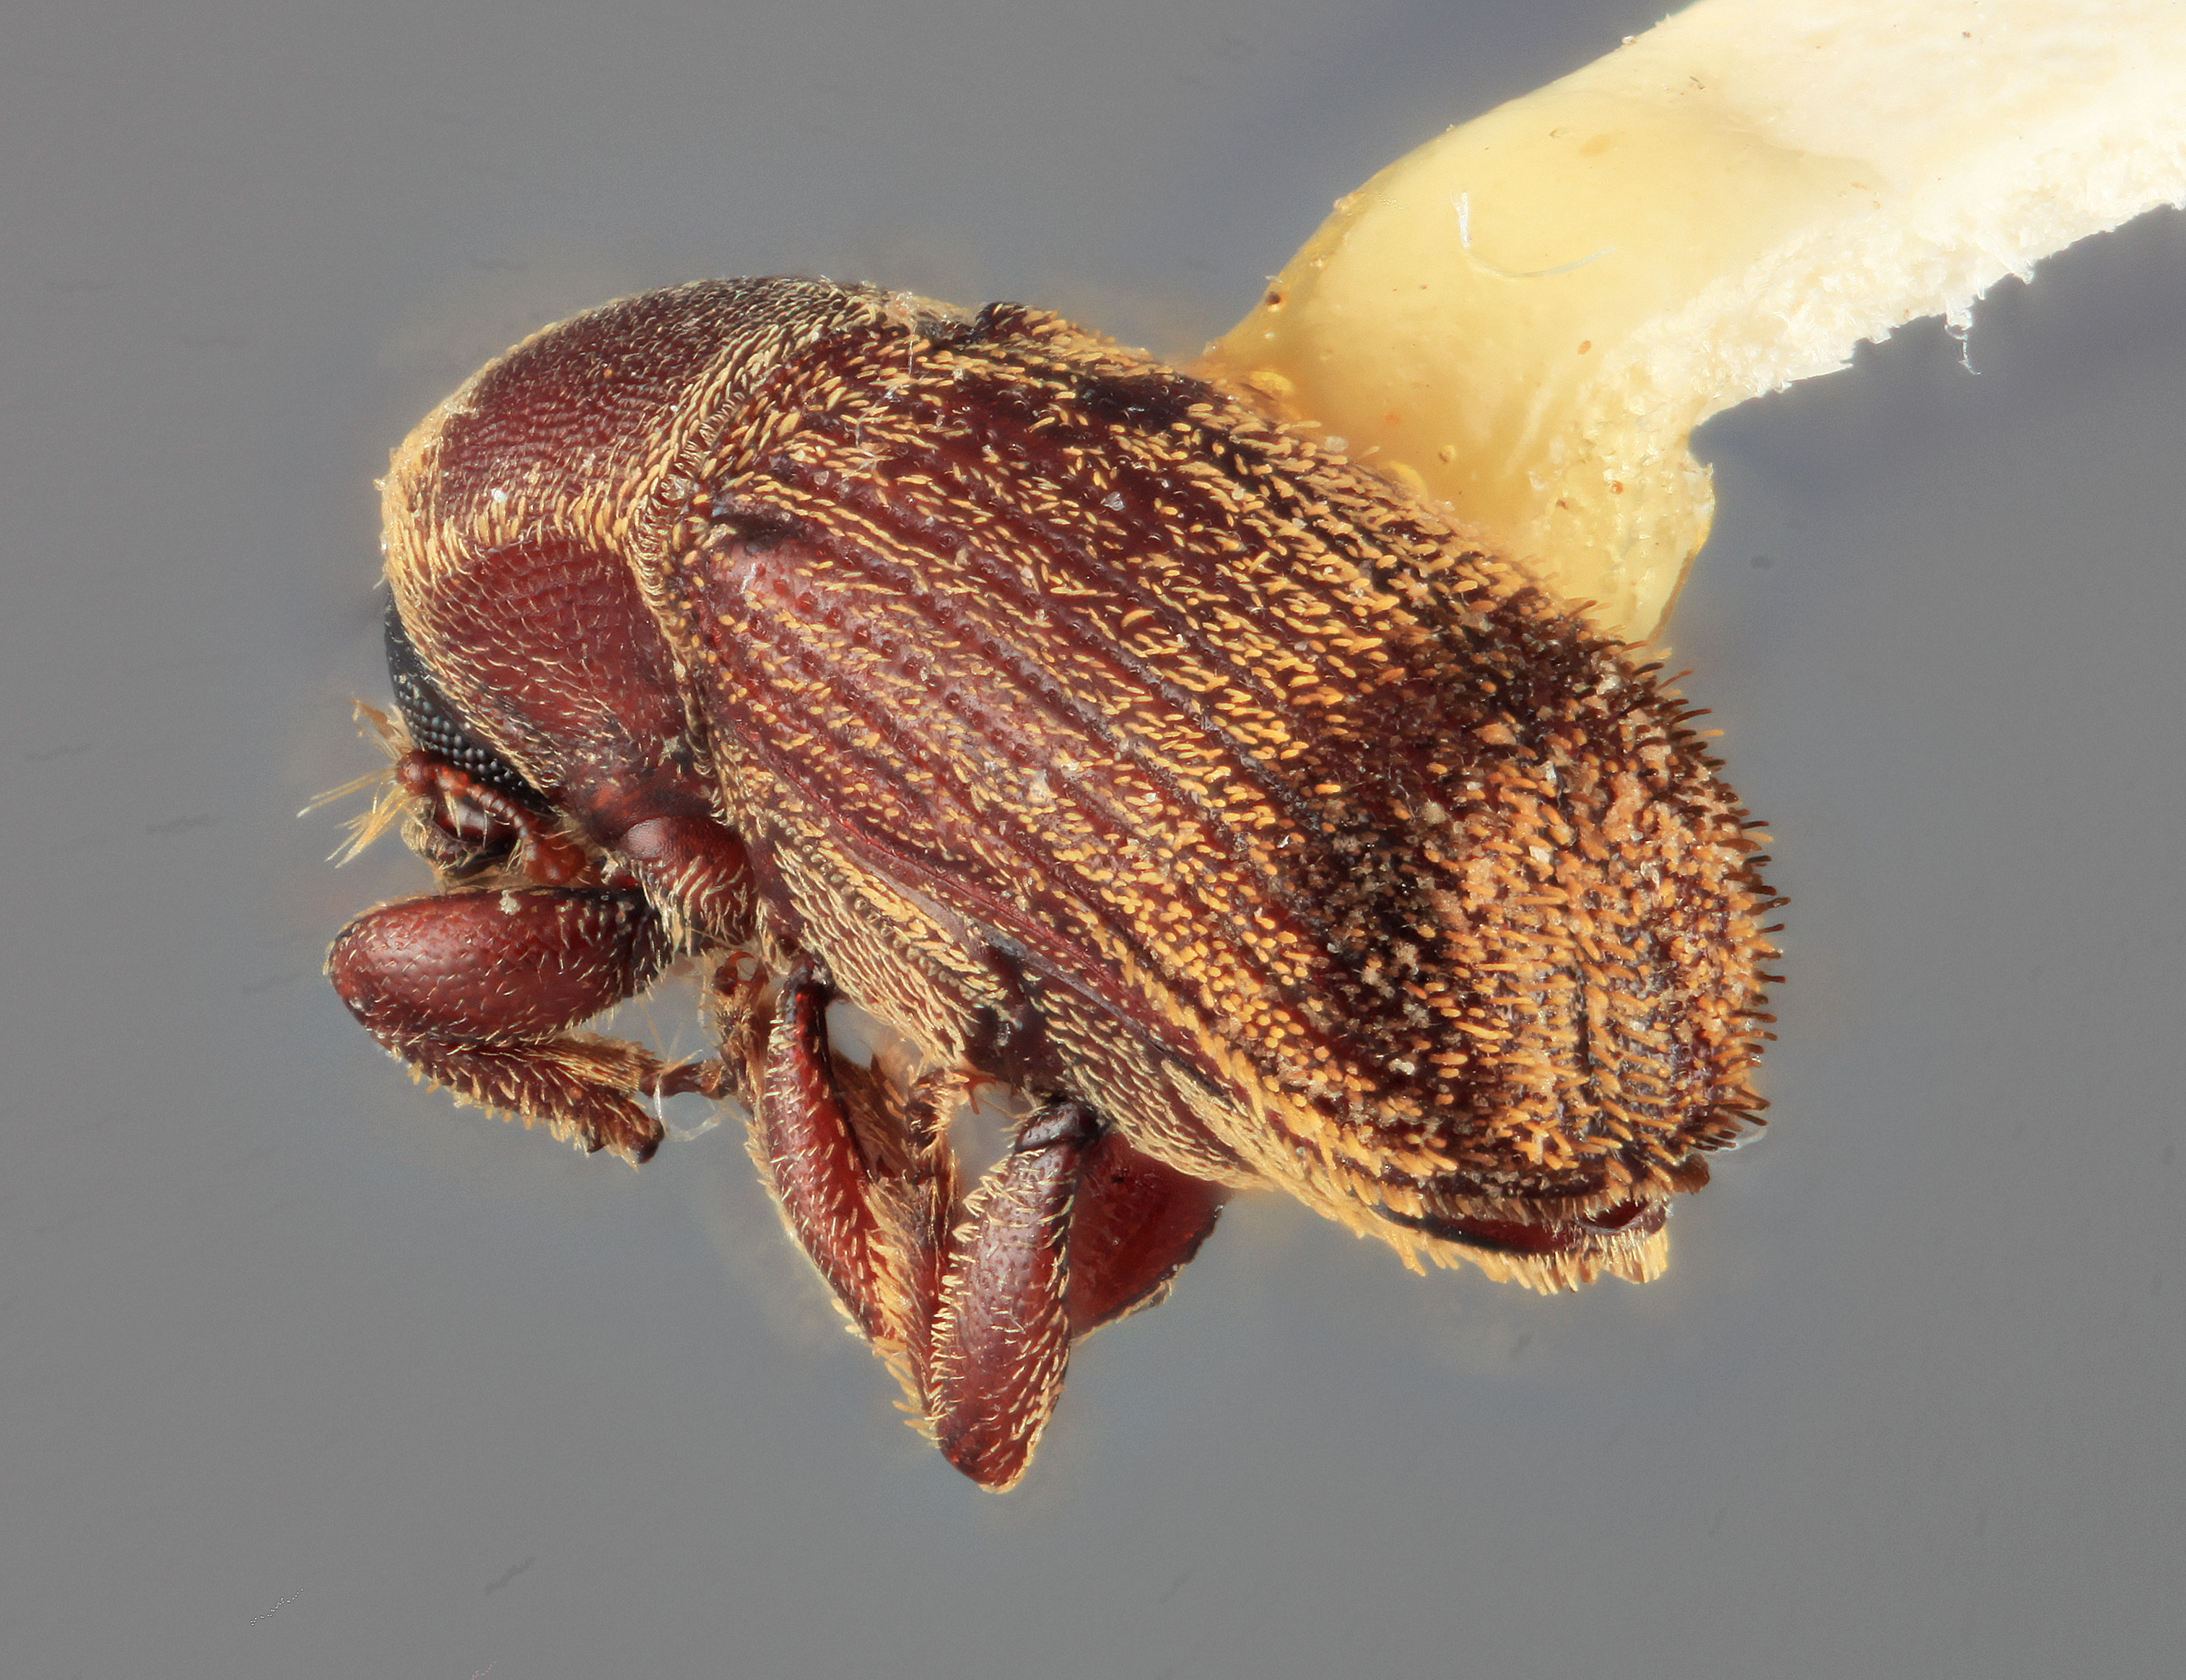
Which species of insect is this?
Cnesinus minitropis
